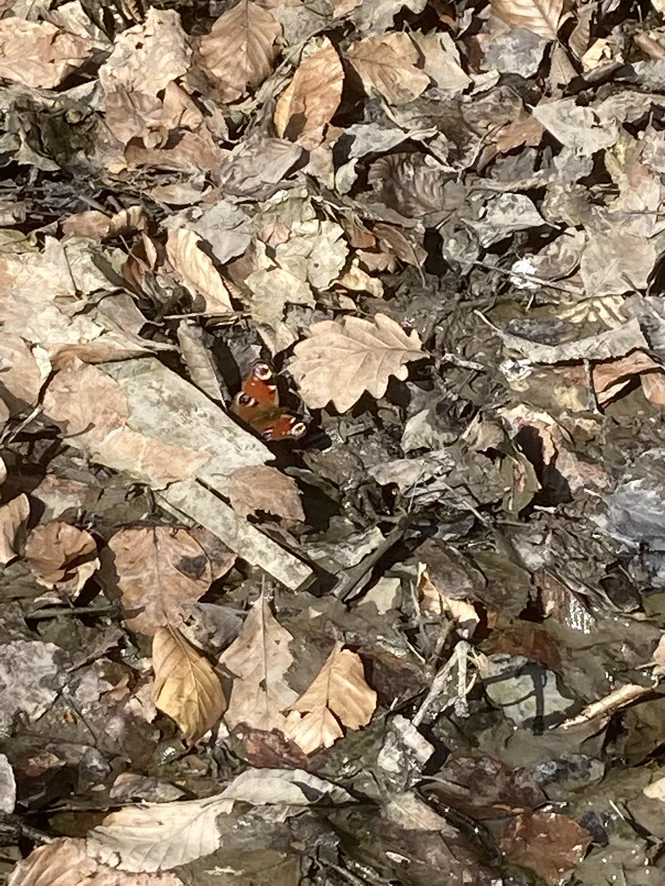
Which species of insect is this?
Aglais io
